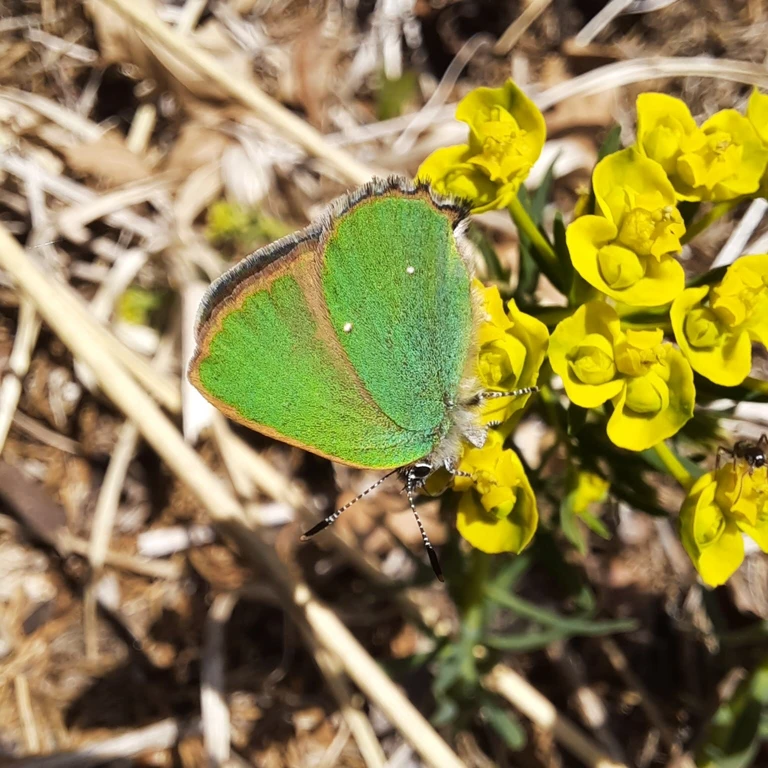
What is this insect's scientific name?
Callophrys rubi
